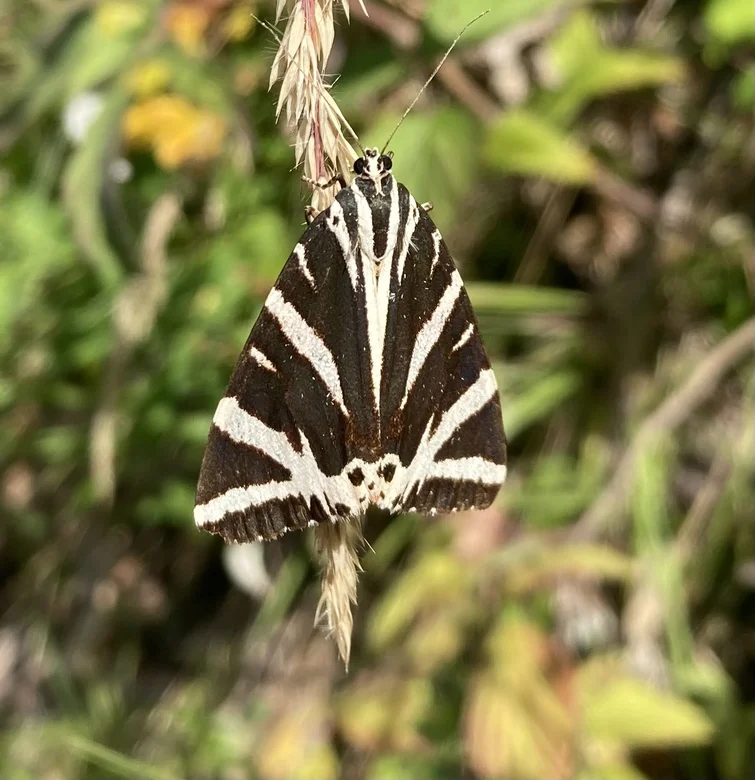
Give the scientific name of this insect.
Euplagia quadripunctaria
